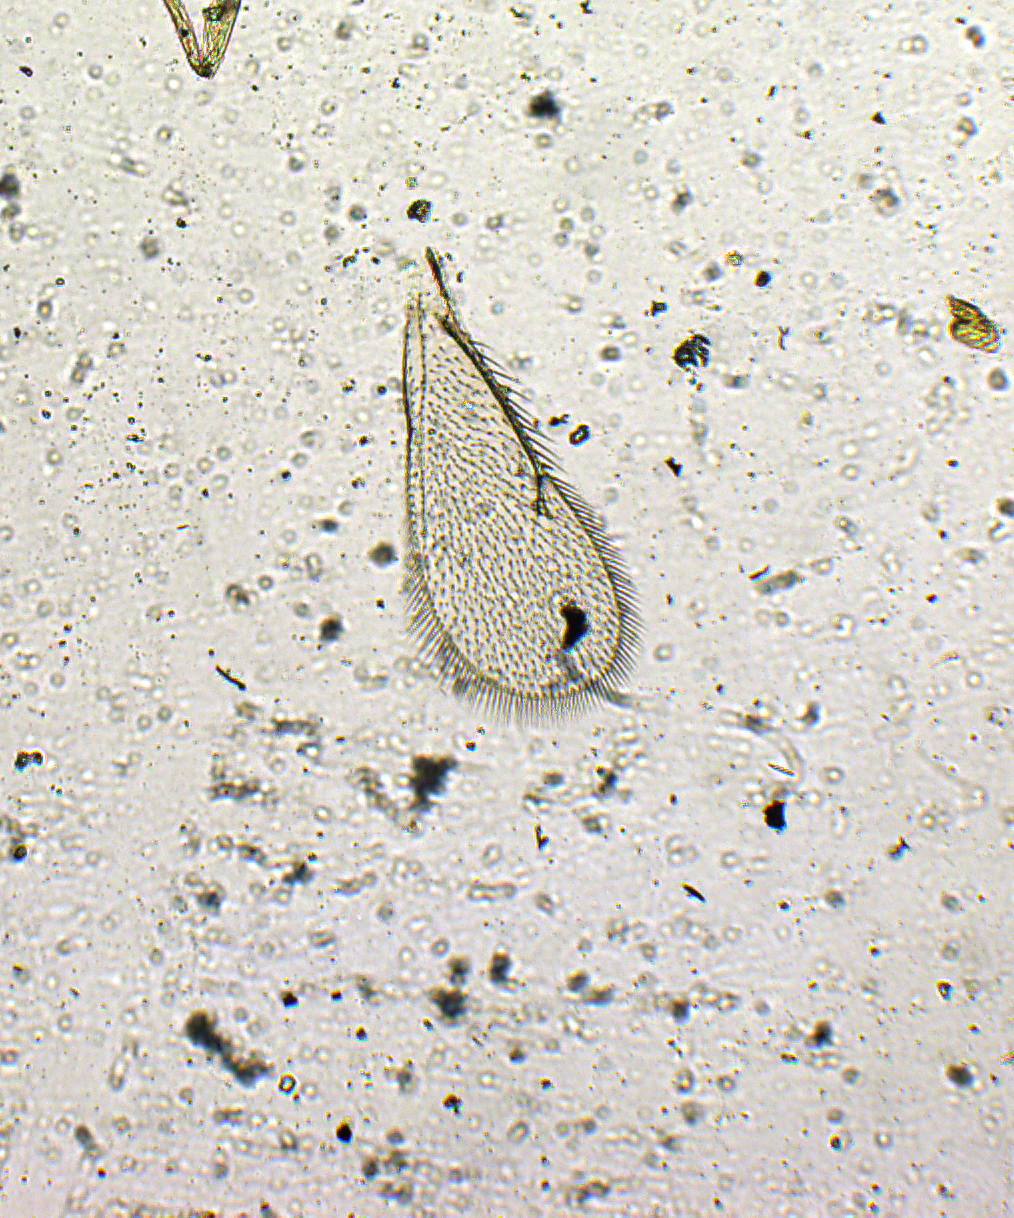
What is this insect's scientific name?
Tetrastichus uniarticulata
